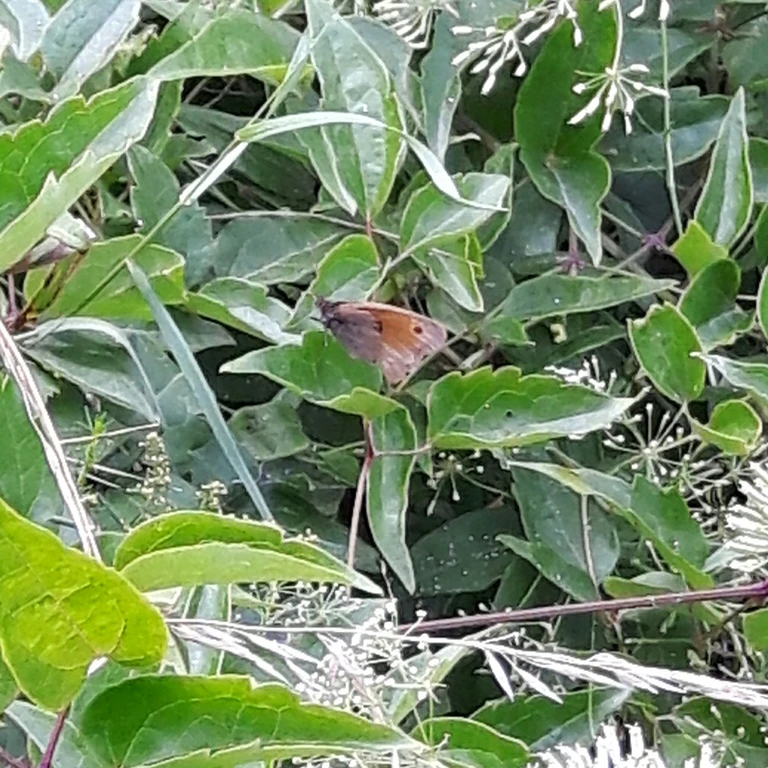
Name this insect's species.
Maniola jurtina
